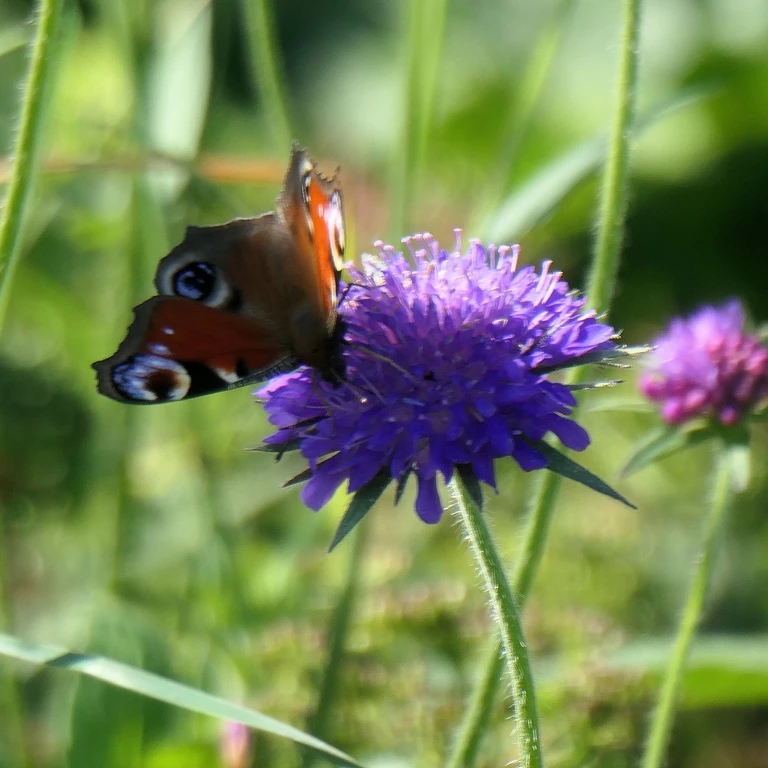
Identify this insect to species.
Aglais io
